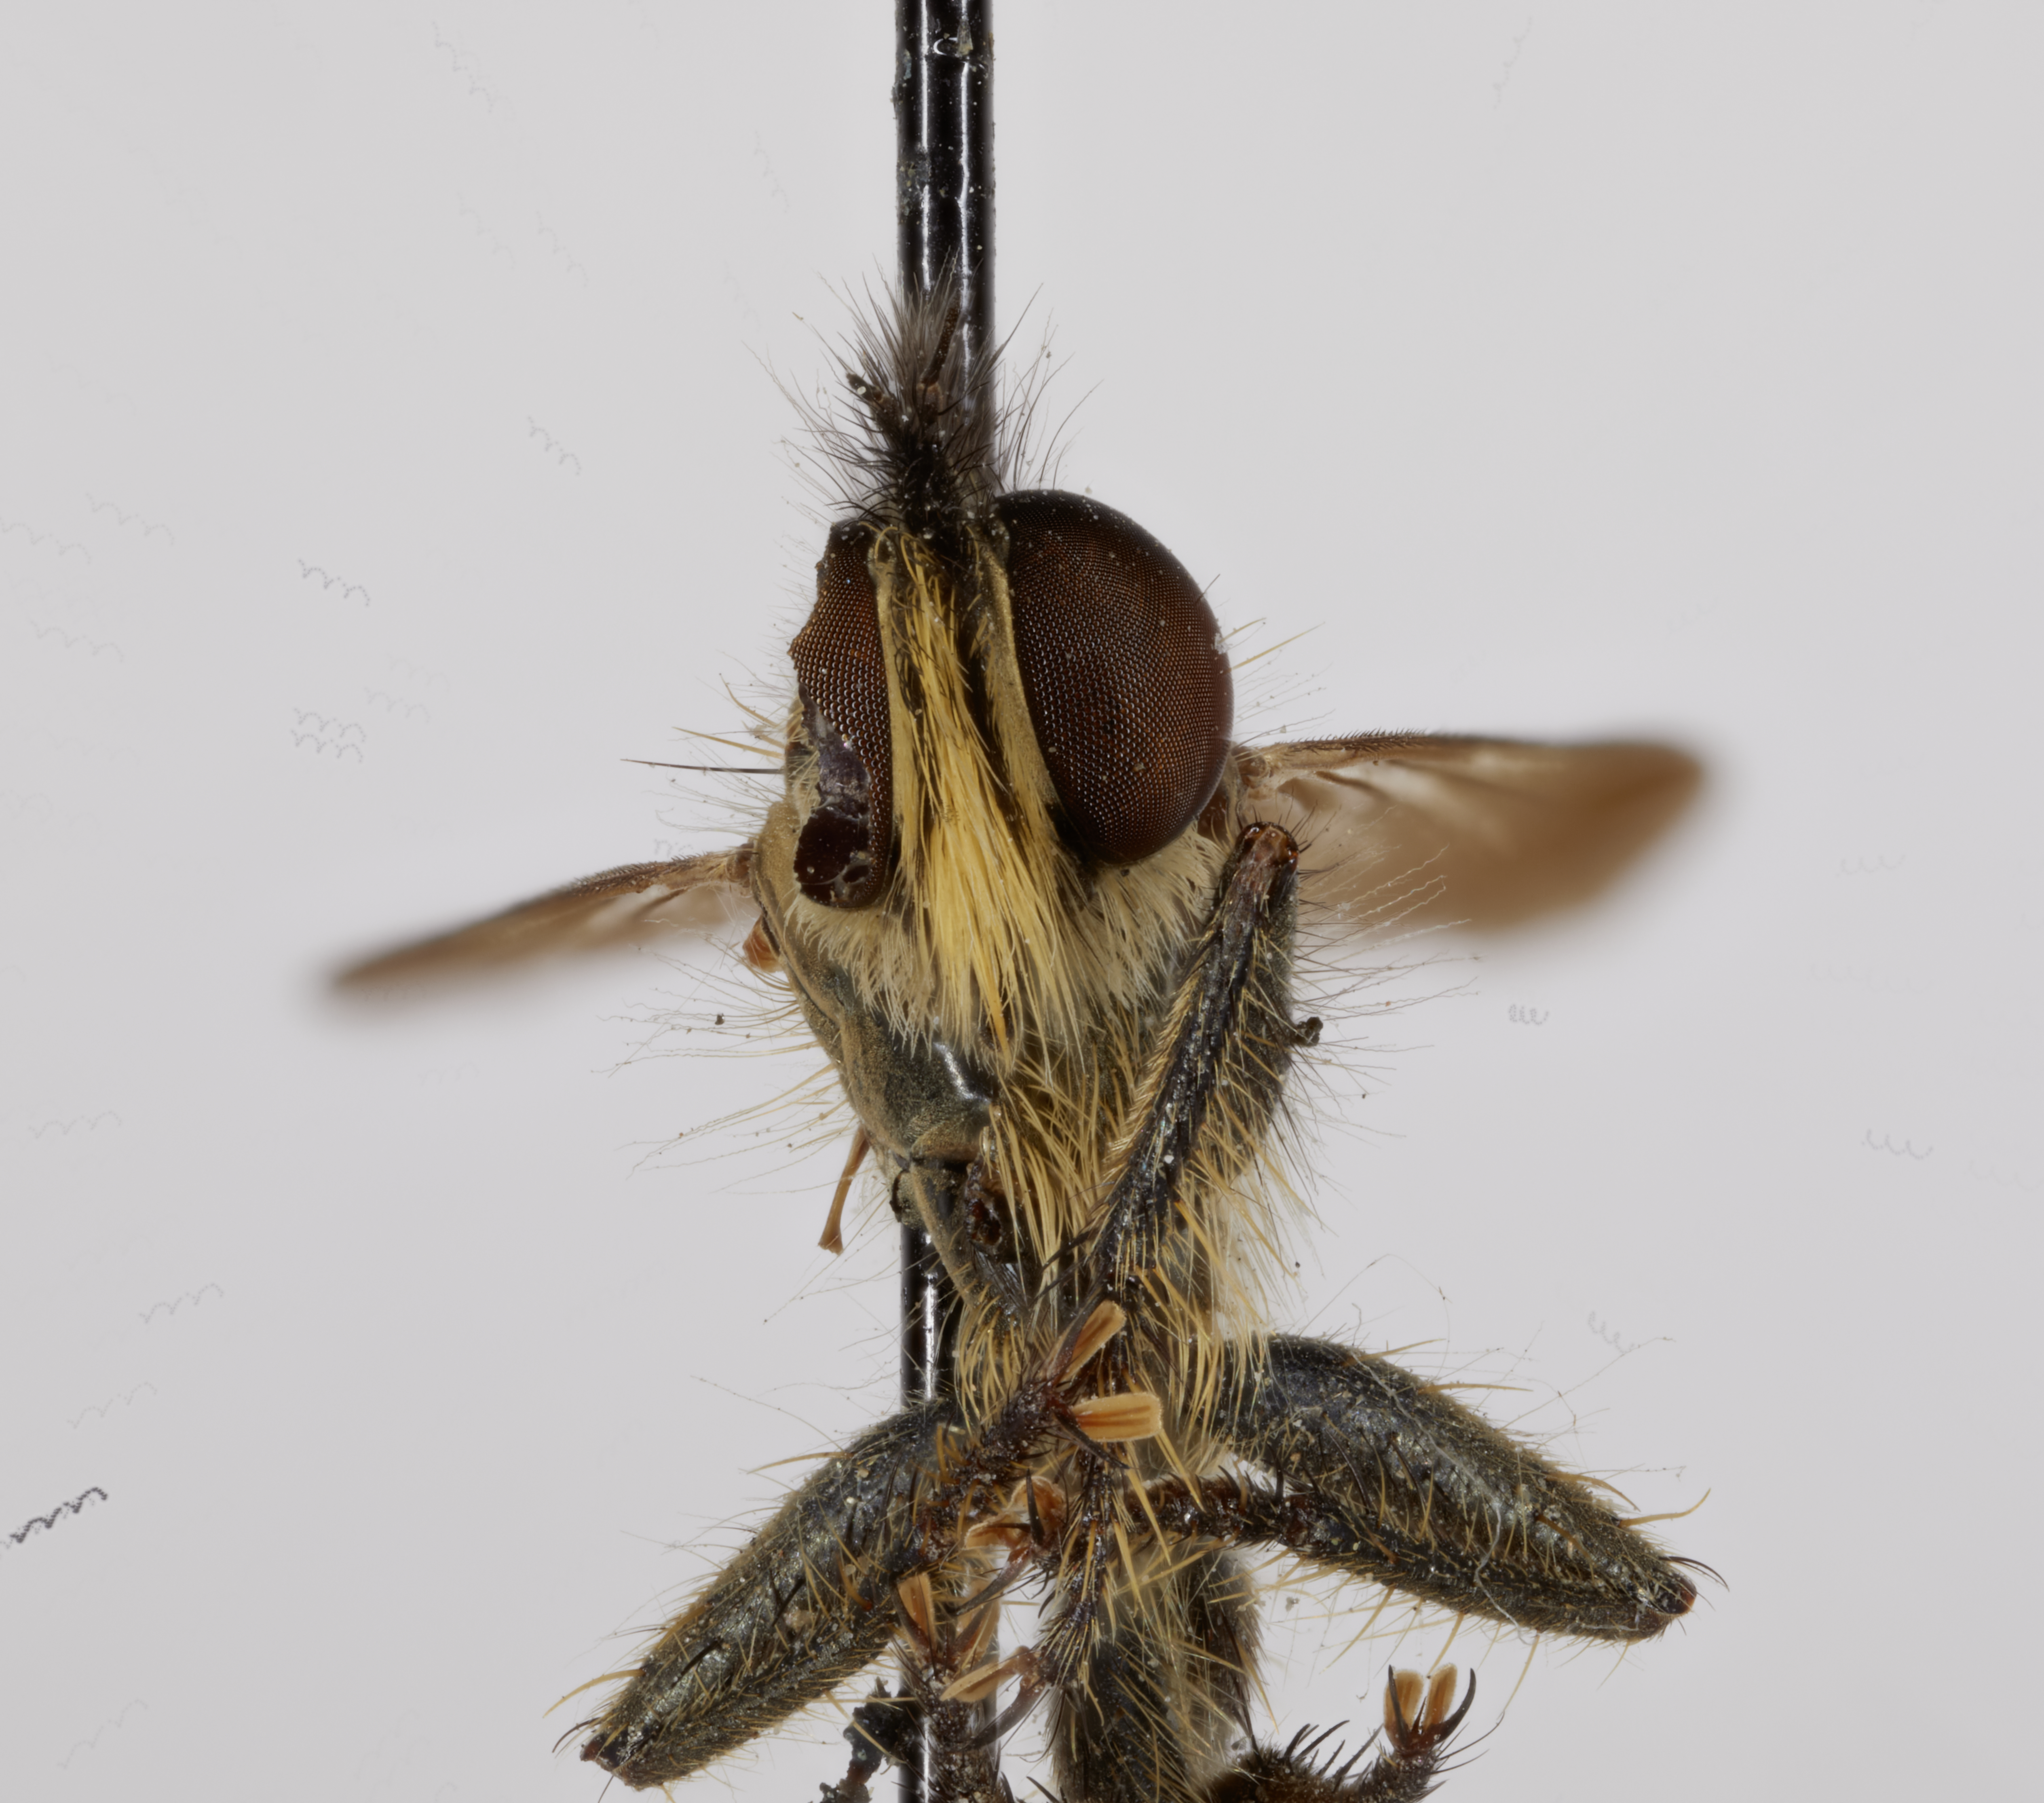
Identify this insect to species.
Oldroydella femorata
